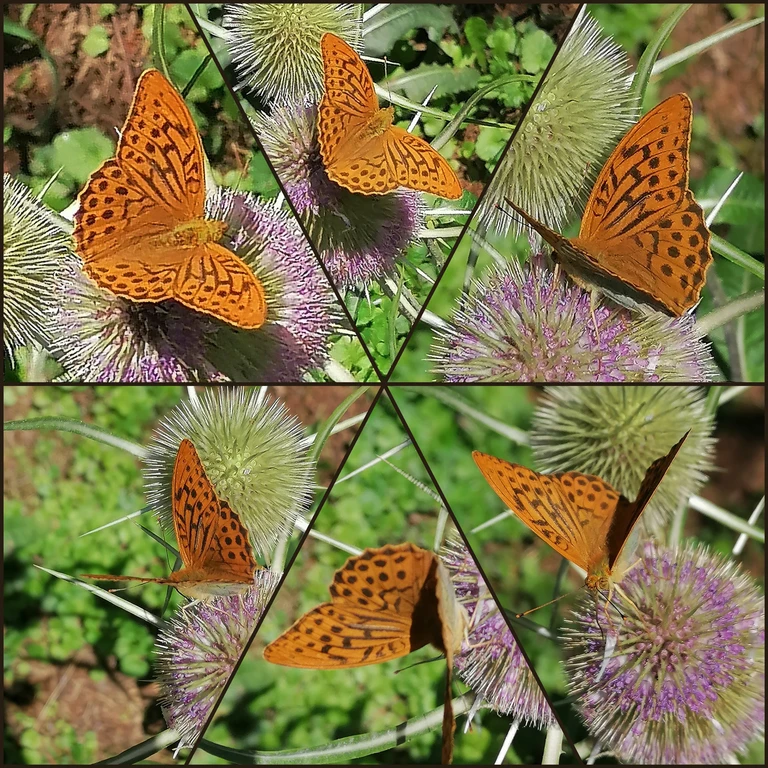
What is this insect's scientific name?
Argynnis paphia
